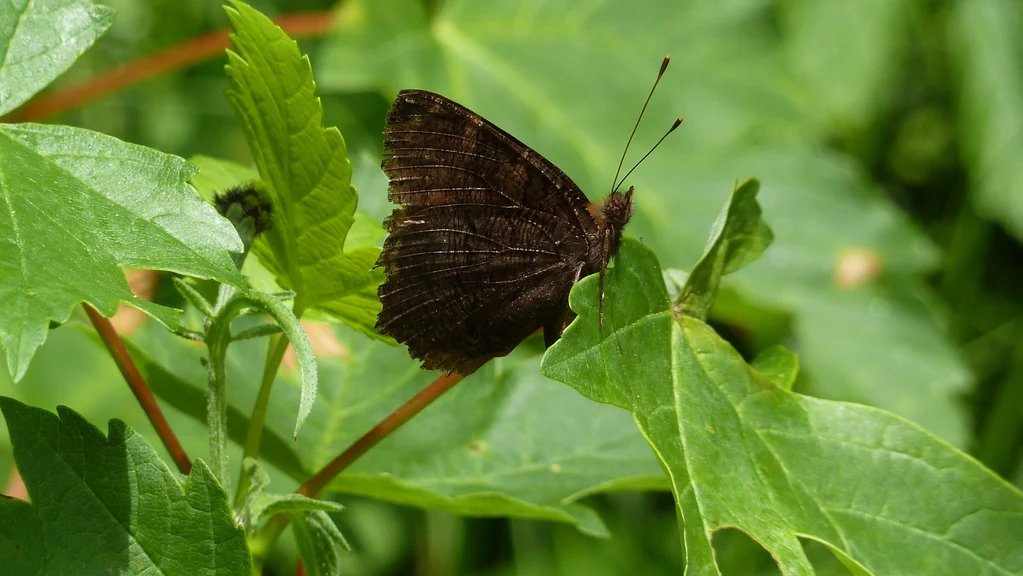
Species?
Aglais io
